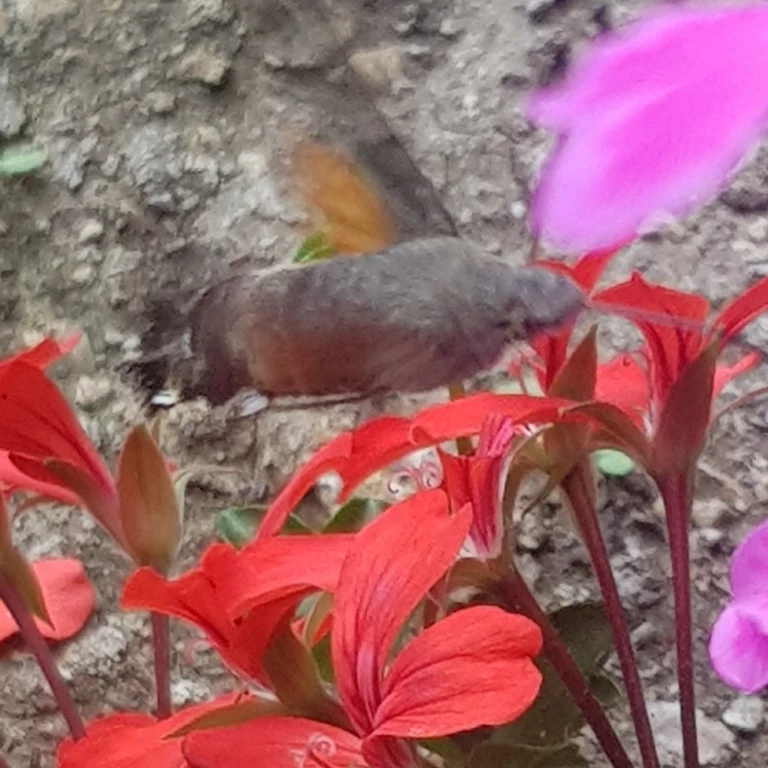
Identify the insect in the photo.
Macroglossum stellatarum
